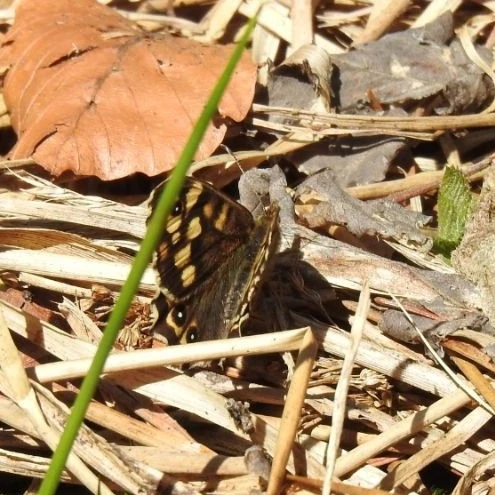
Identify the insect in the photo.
Pararge aegeria
